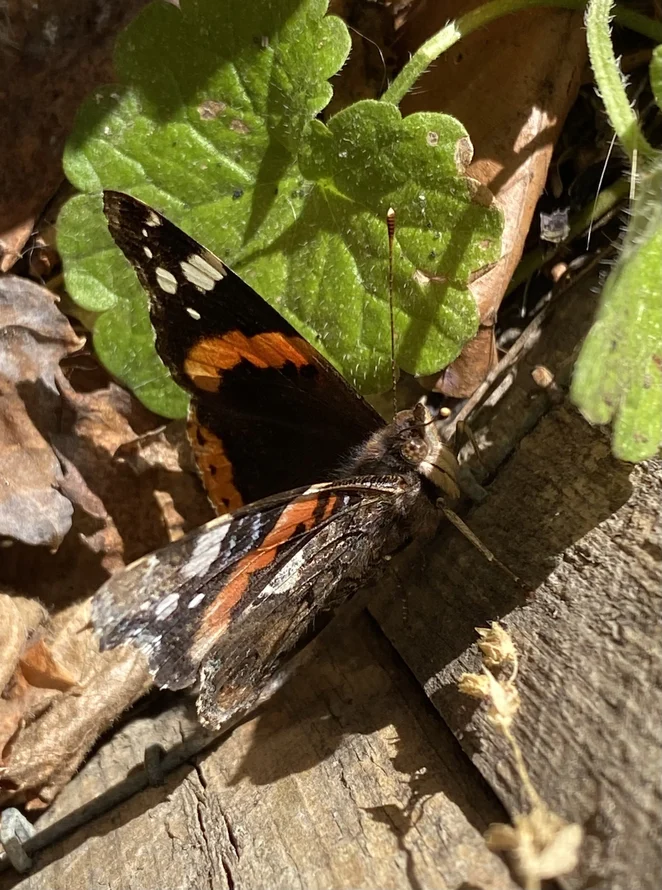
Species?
Vanessa atalanta
